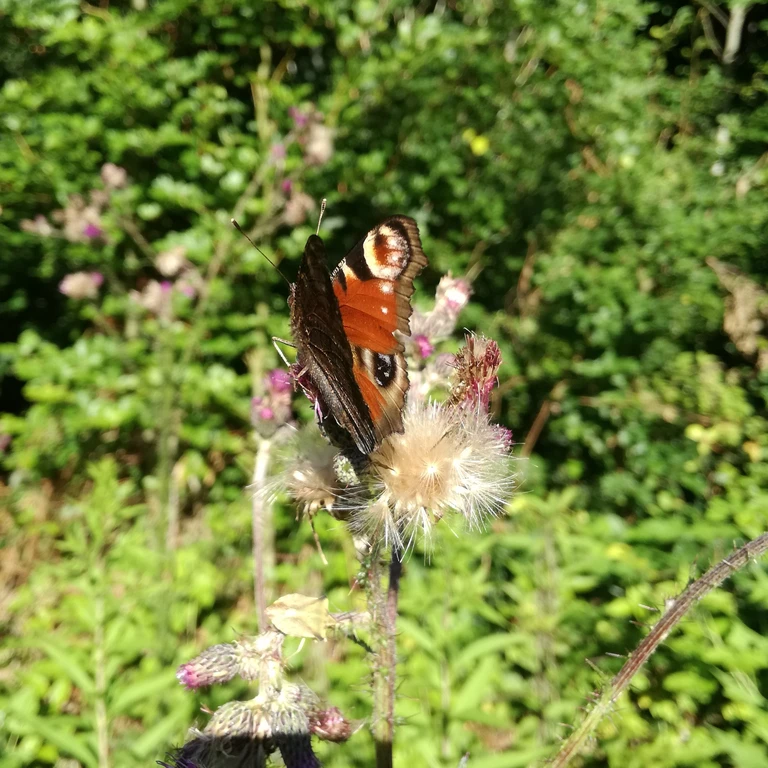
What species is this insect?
Aglais io
